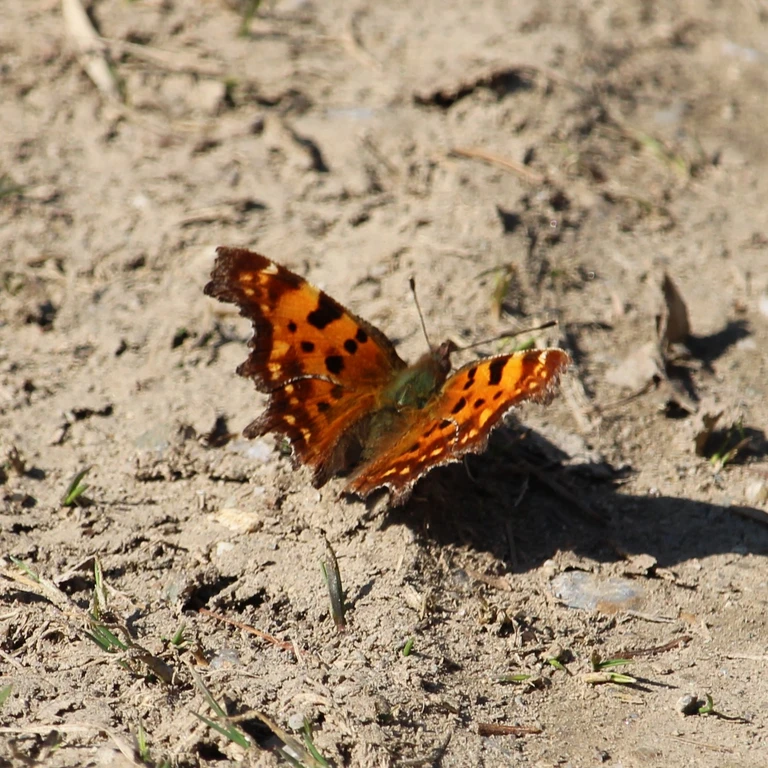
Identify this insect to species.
Polygonia c-album
